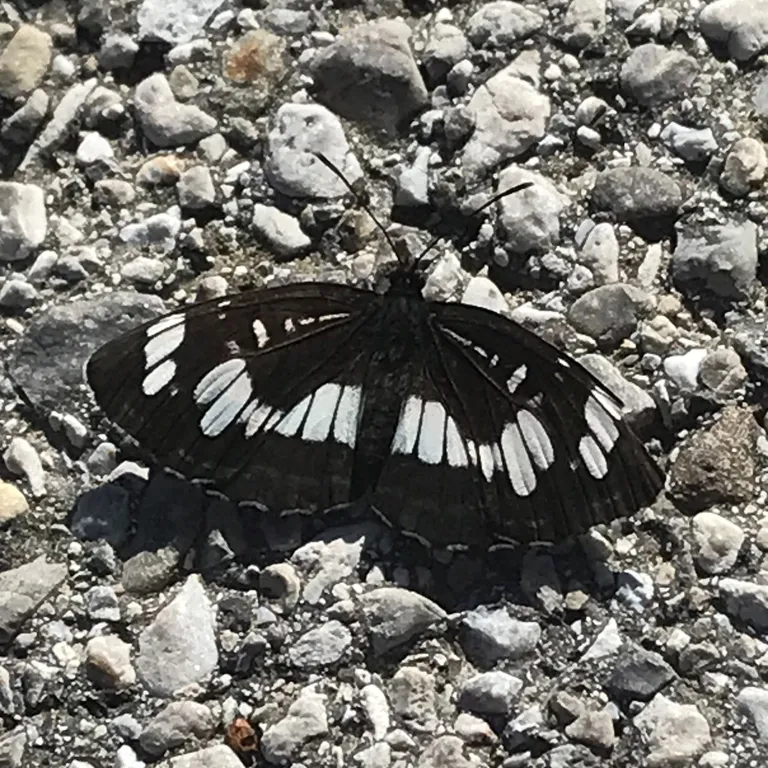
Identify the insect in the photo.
Neptis rivularis
